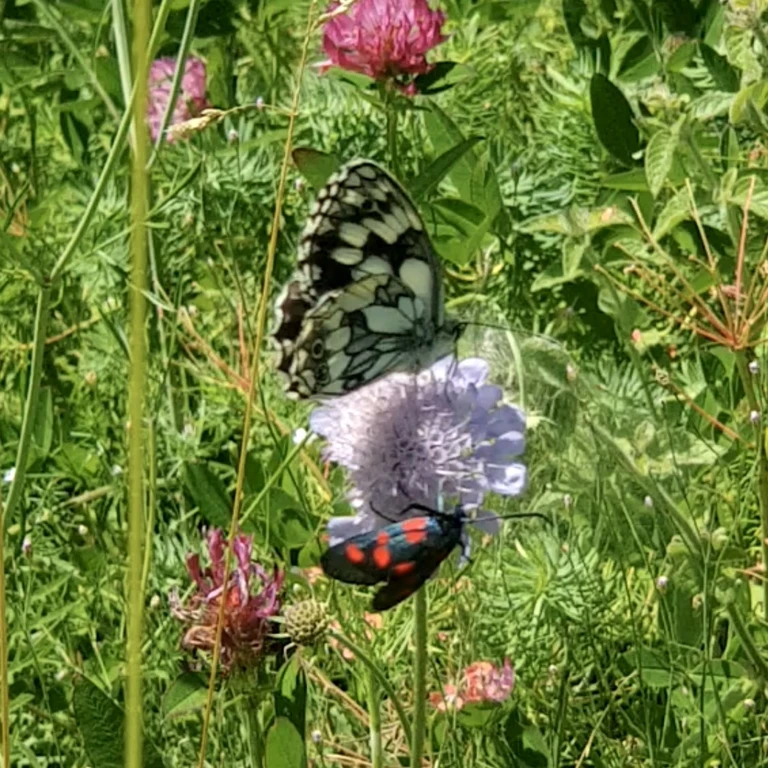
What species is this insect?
Melanargia galathea
